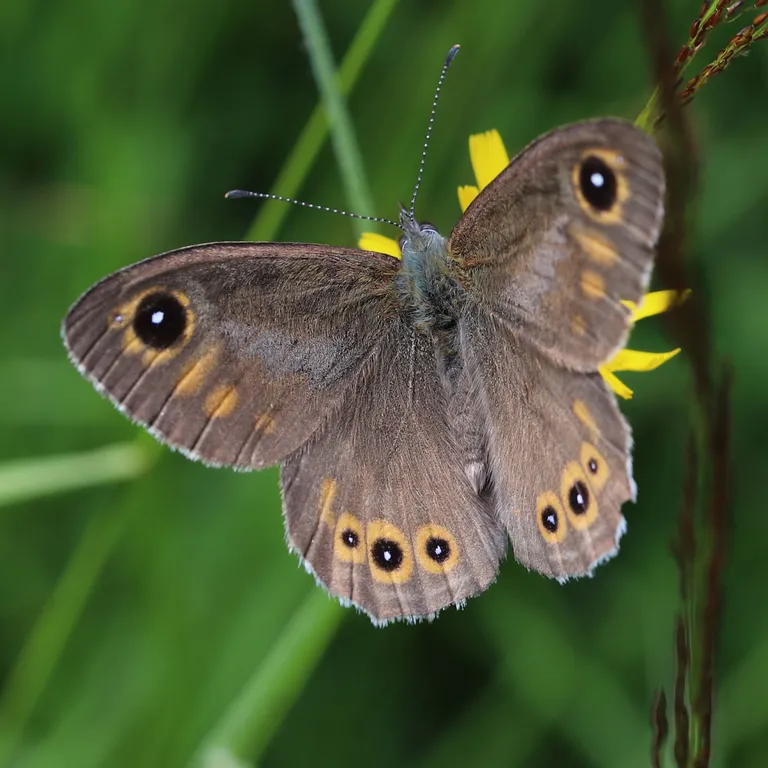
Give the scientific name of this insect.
Lasiommata maera (also Pararge maera)
